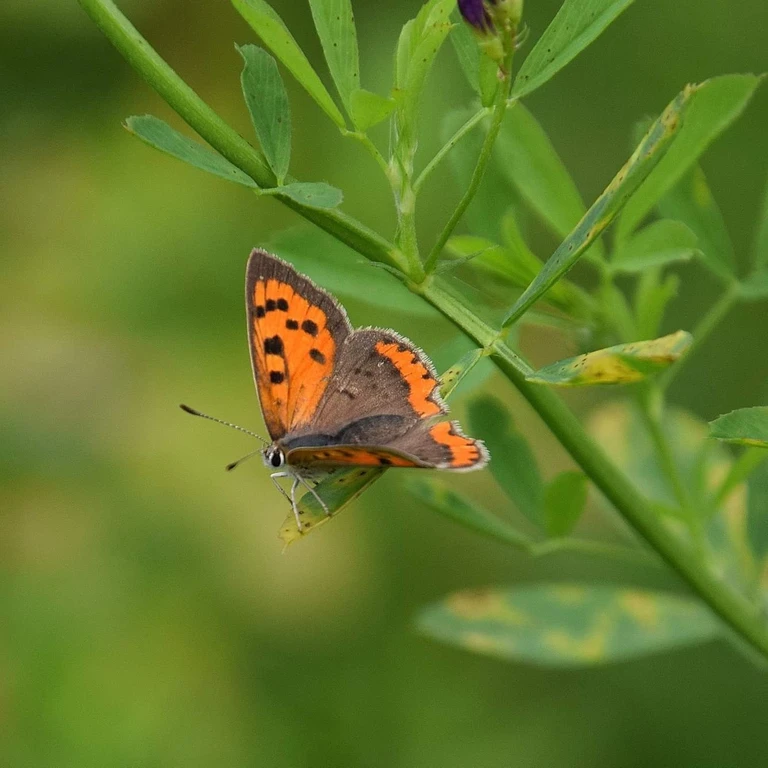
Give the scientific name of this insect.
Lycaena phlaeas
